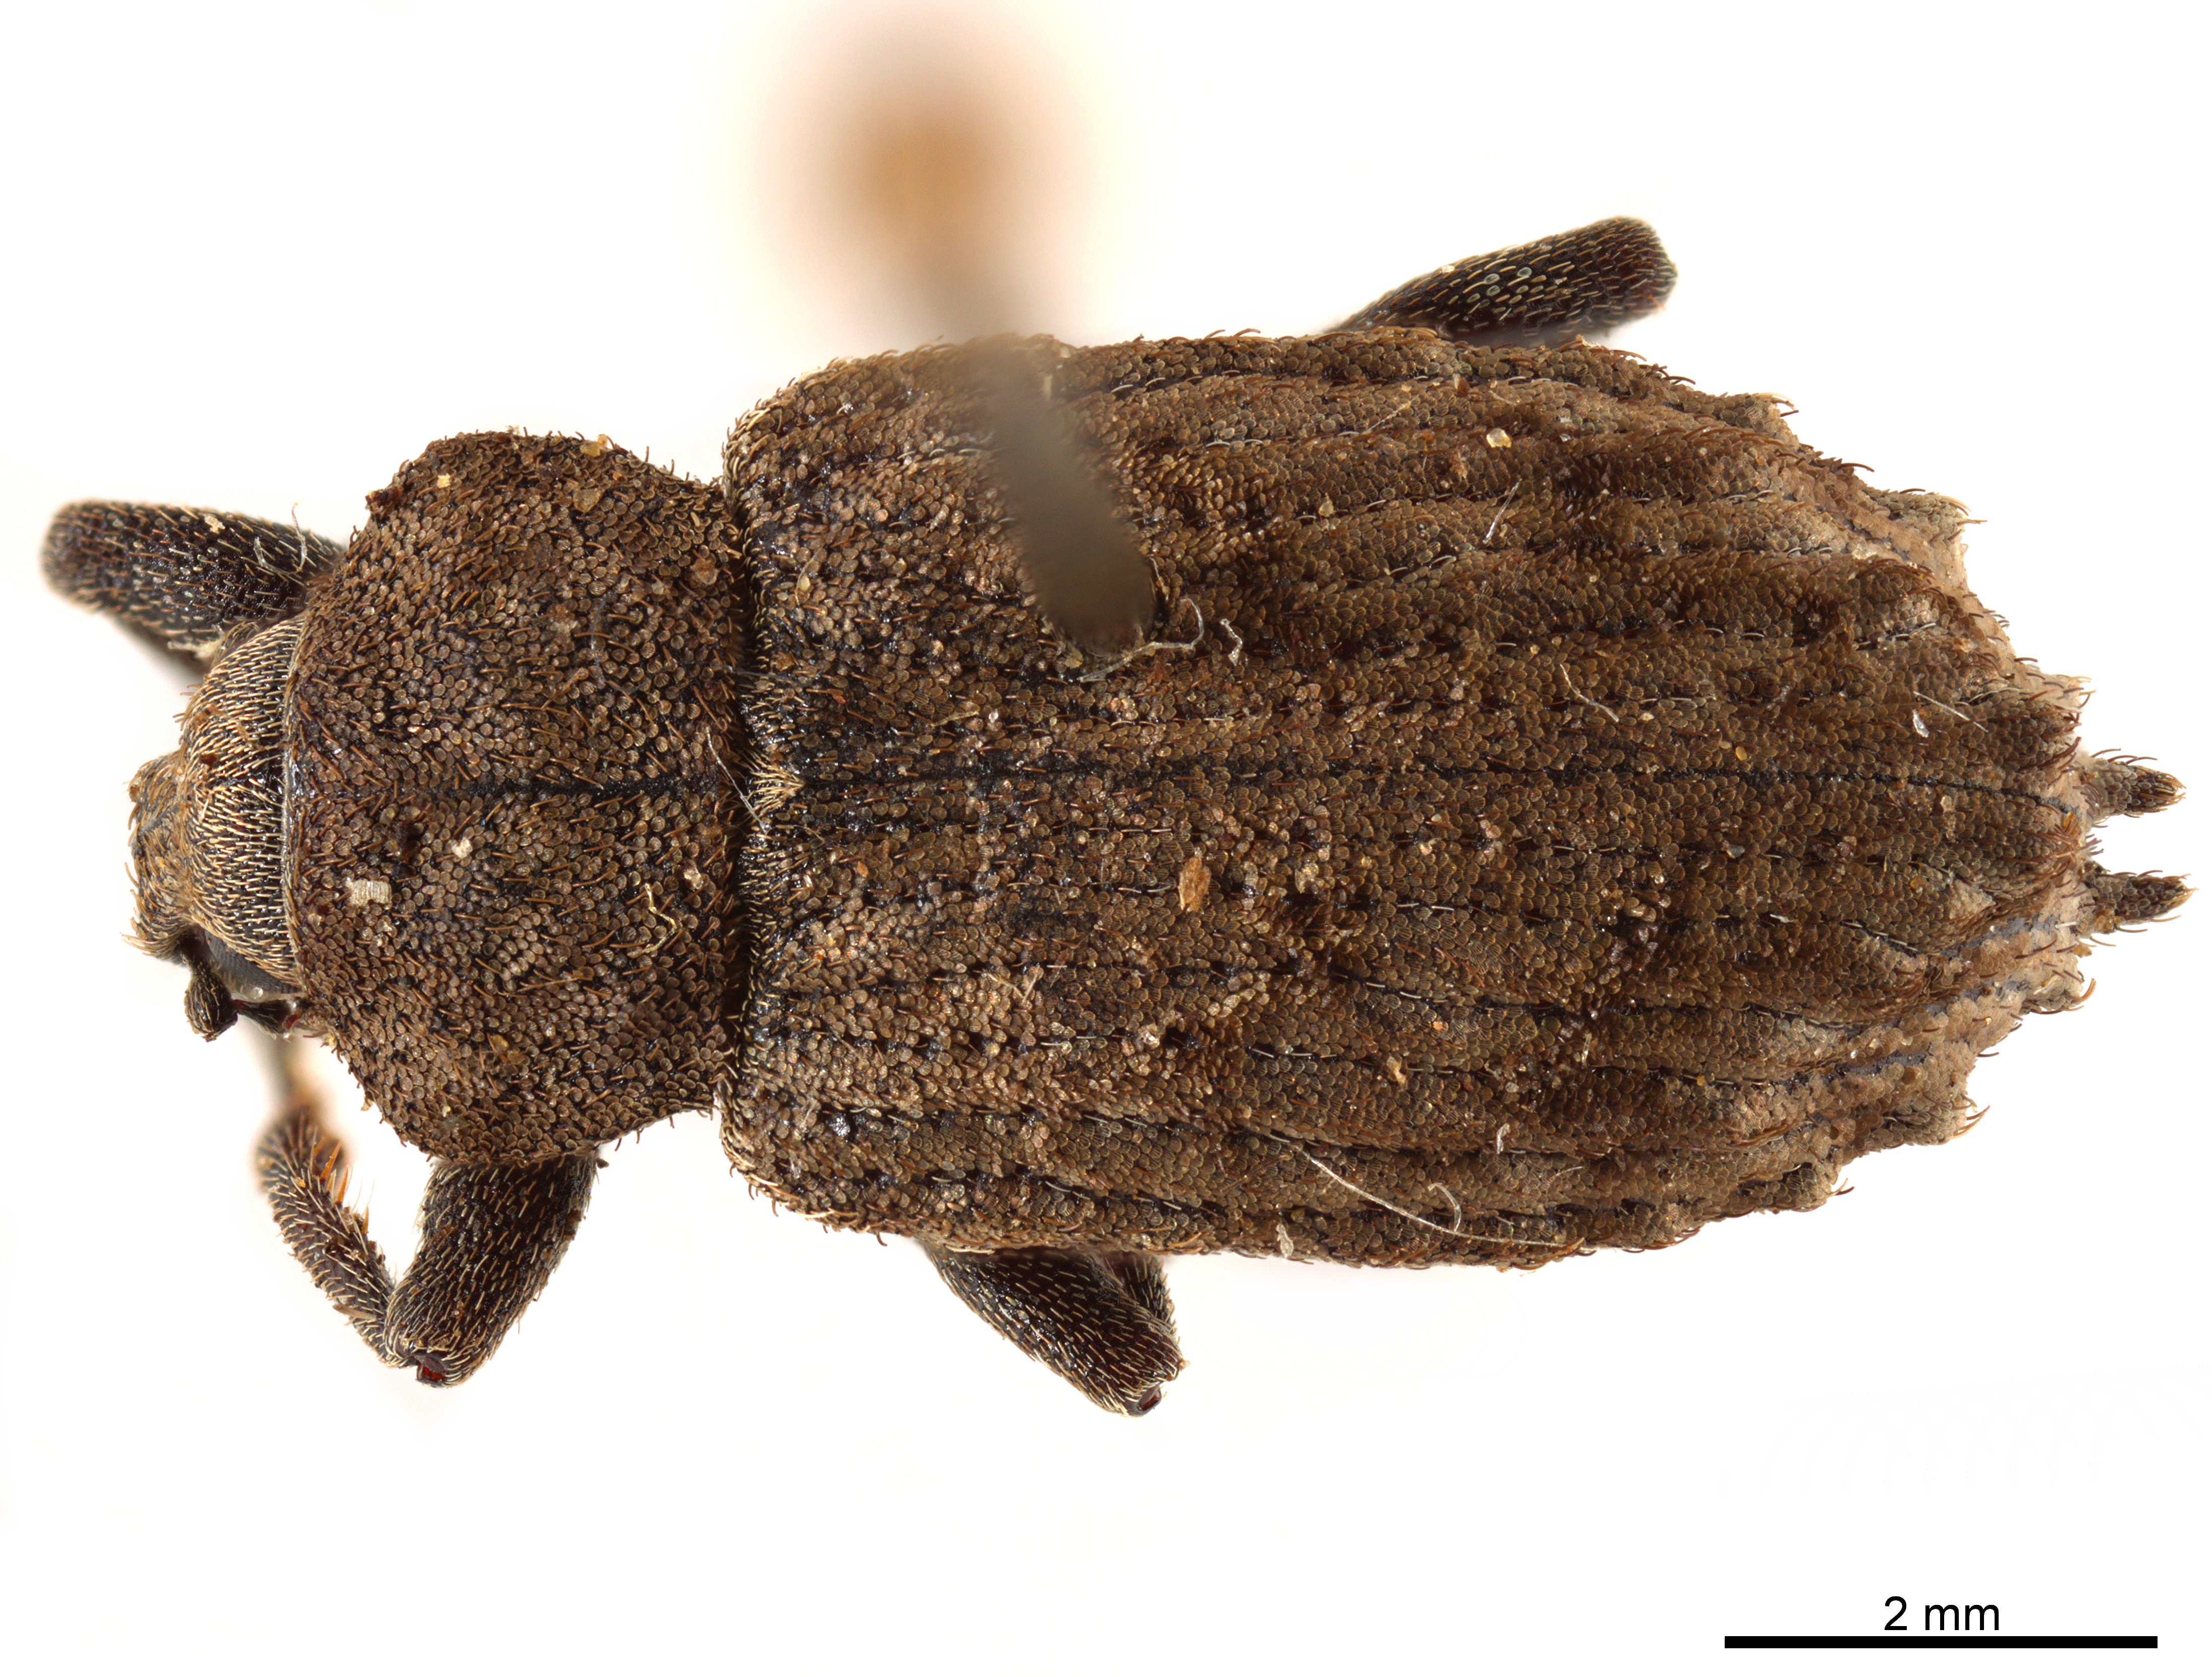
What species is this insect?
Cylydrorhinus caudiculatus (also Paulsenius caudiculatus)
